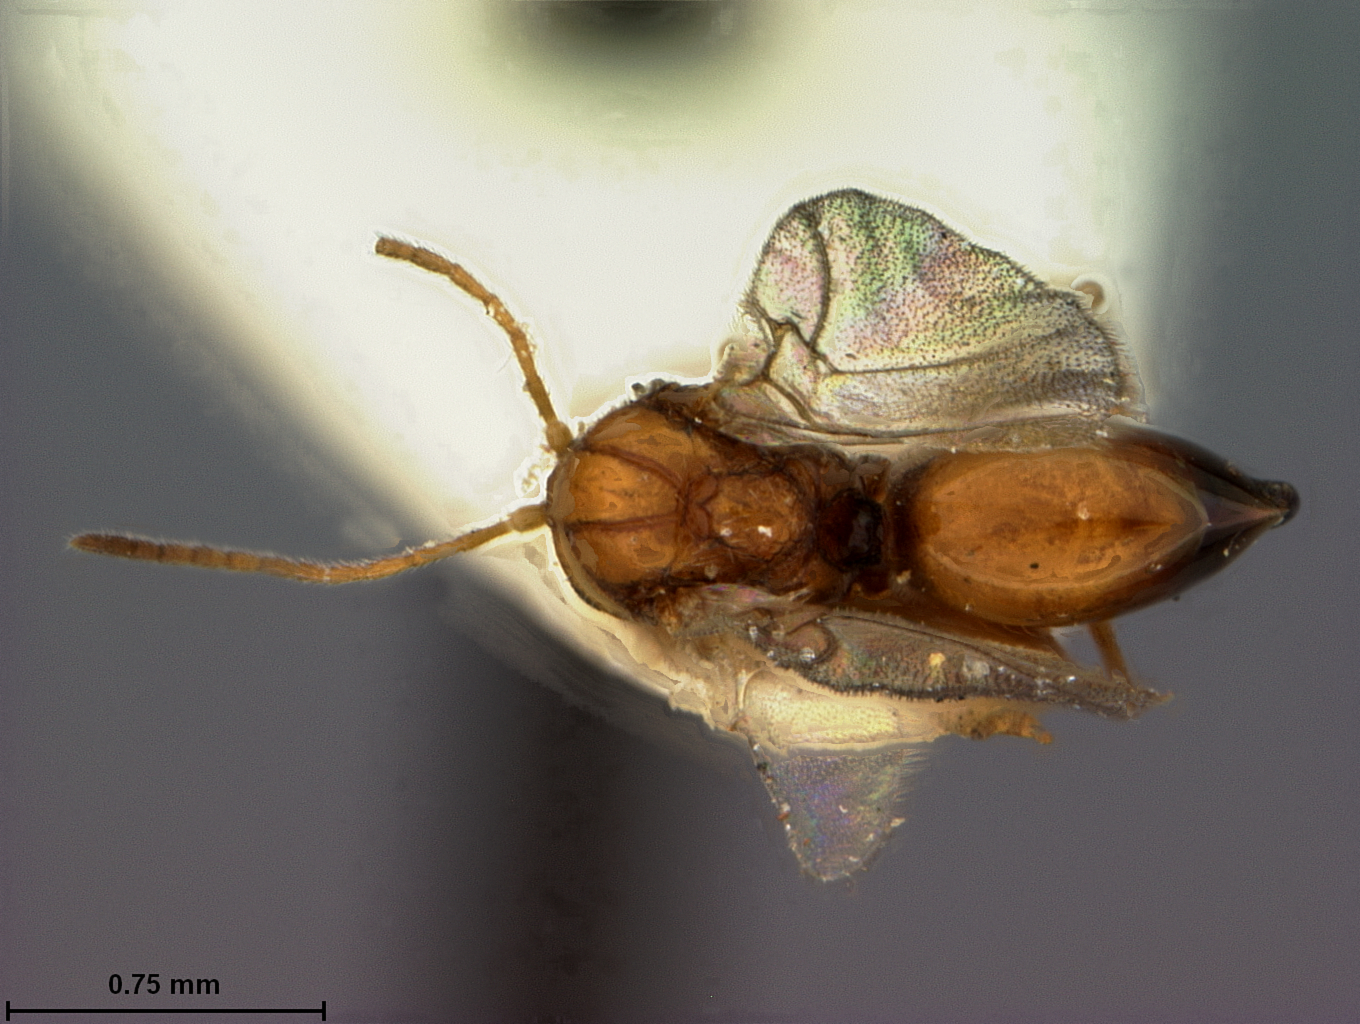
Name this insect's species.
Andricus scutella
